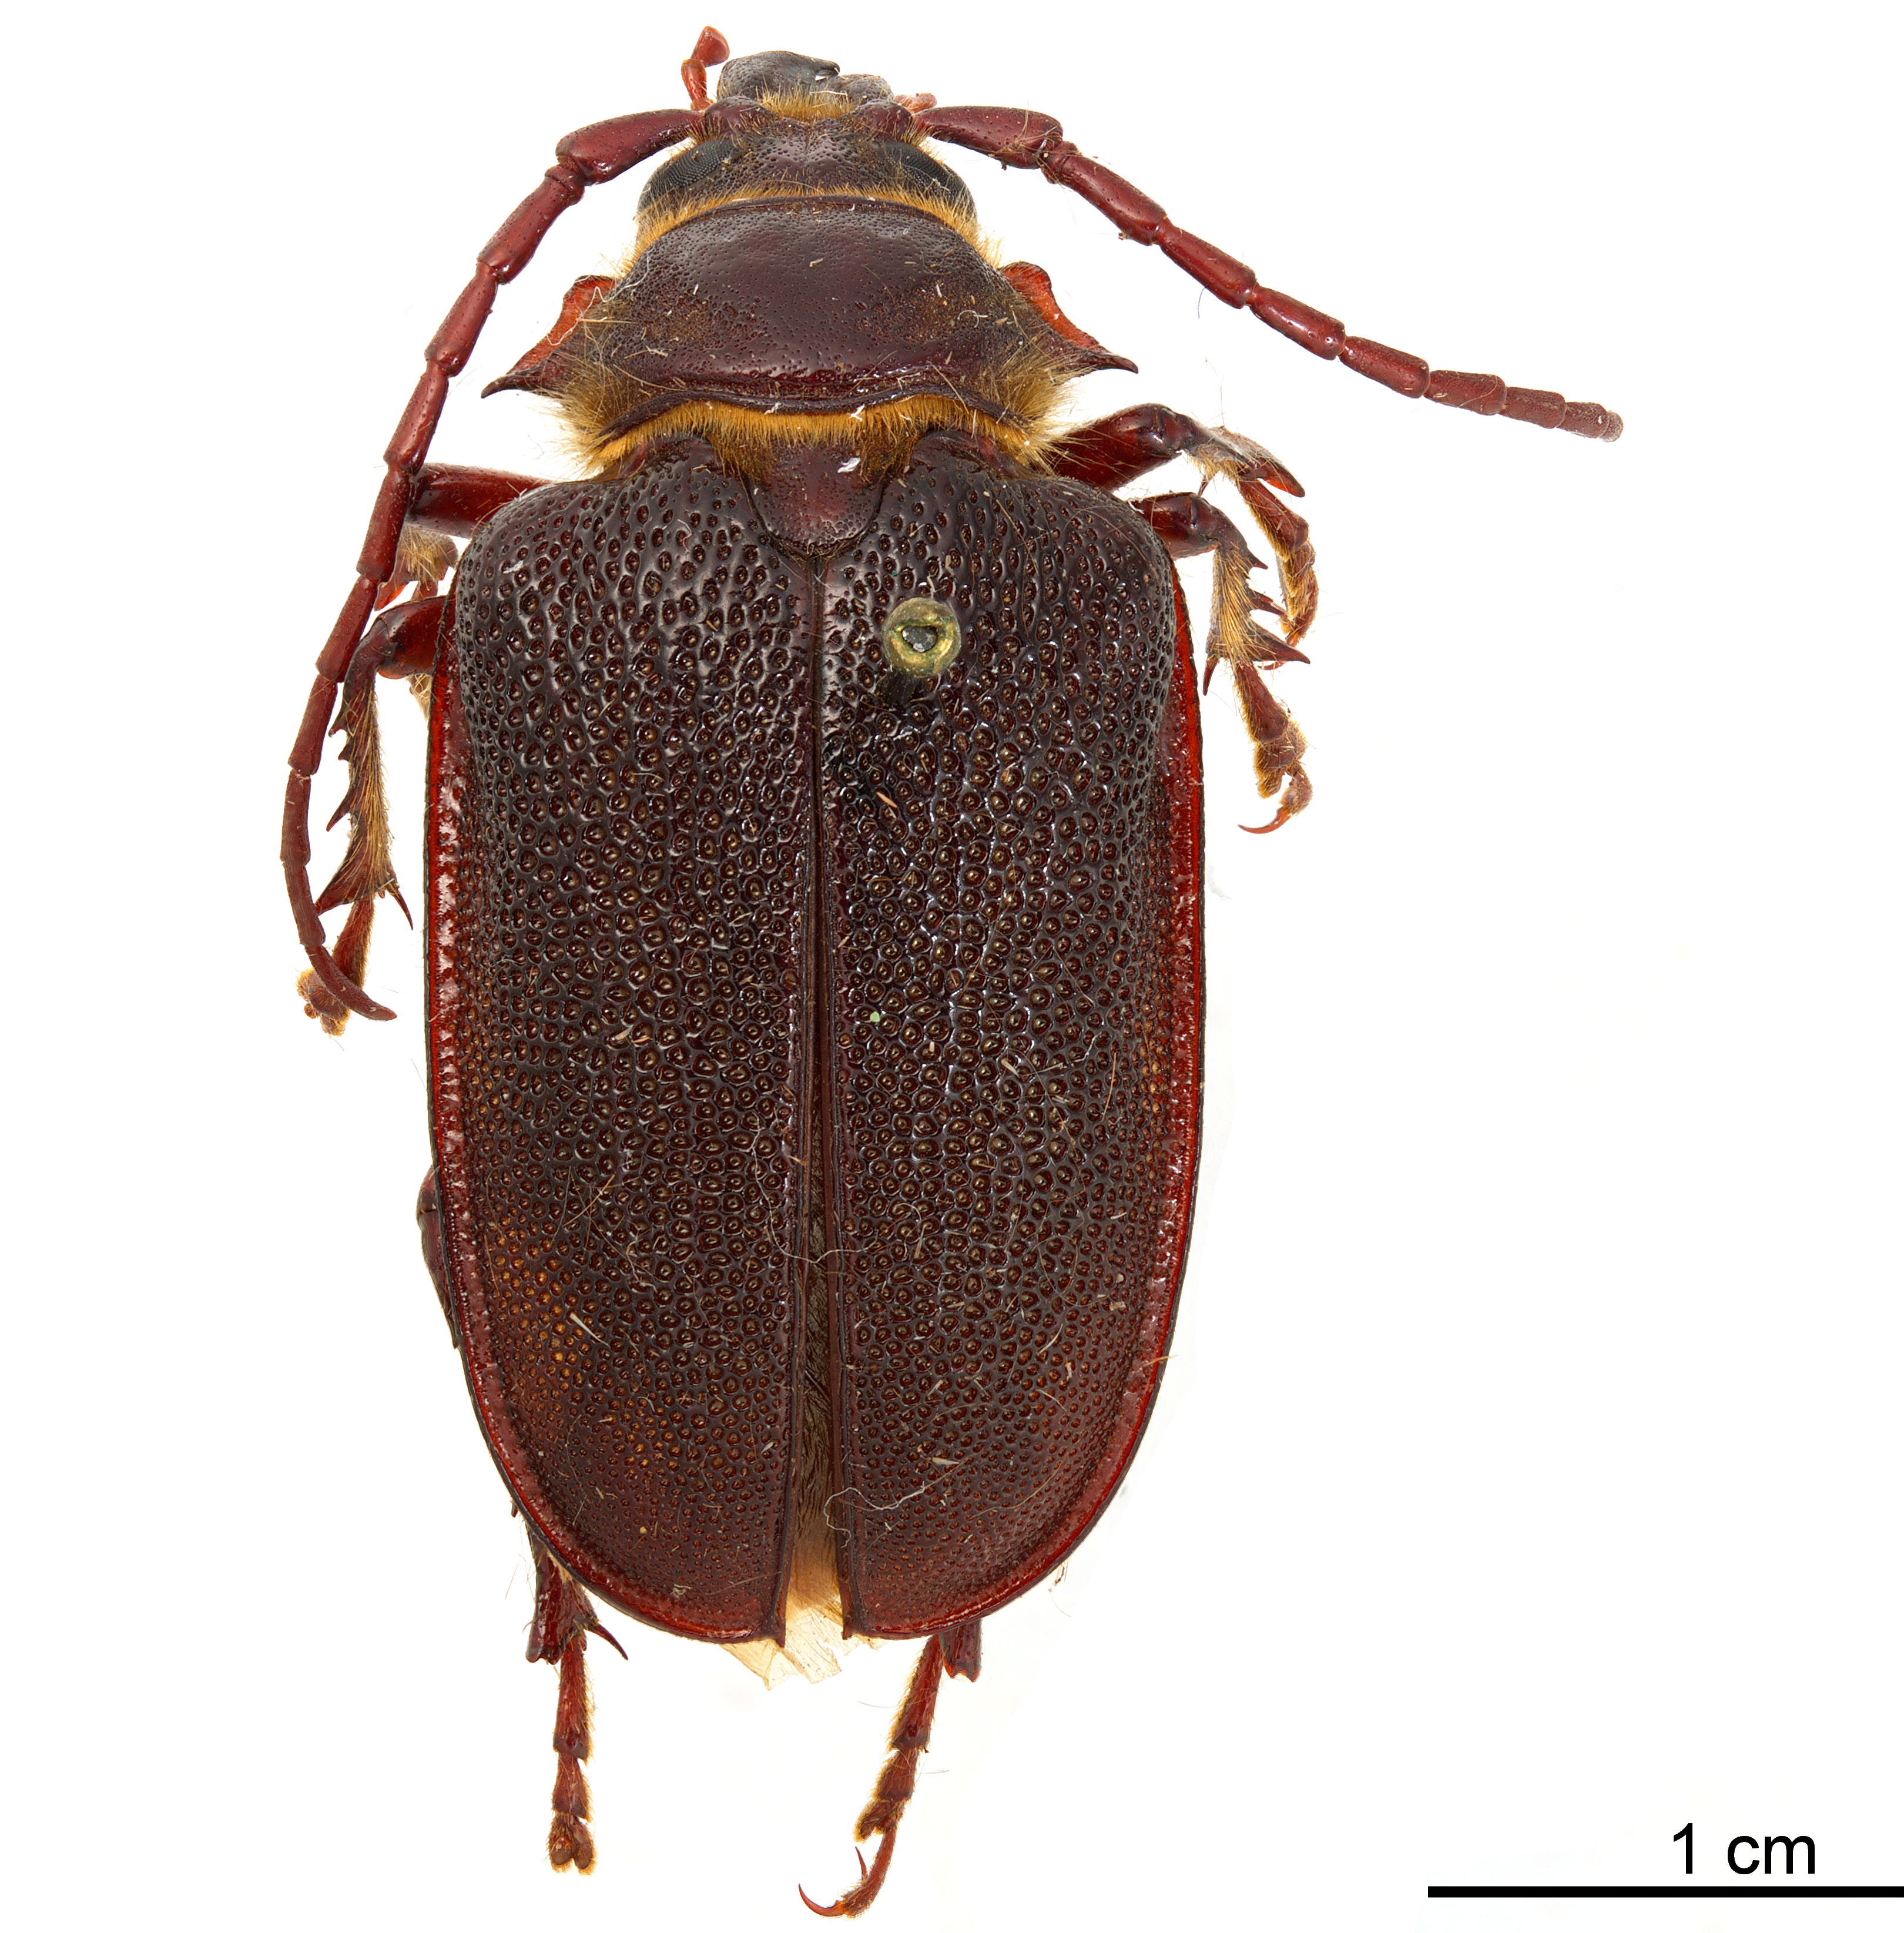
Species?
Sceleocantha glabricollis
